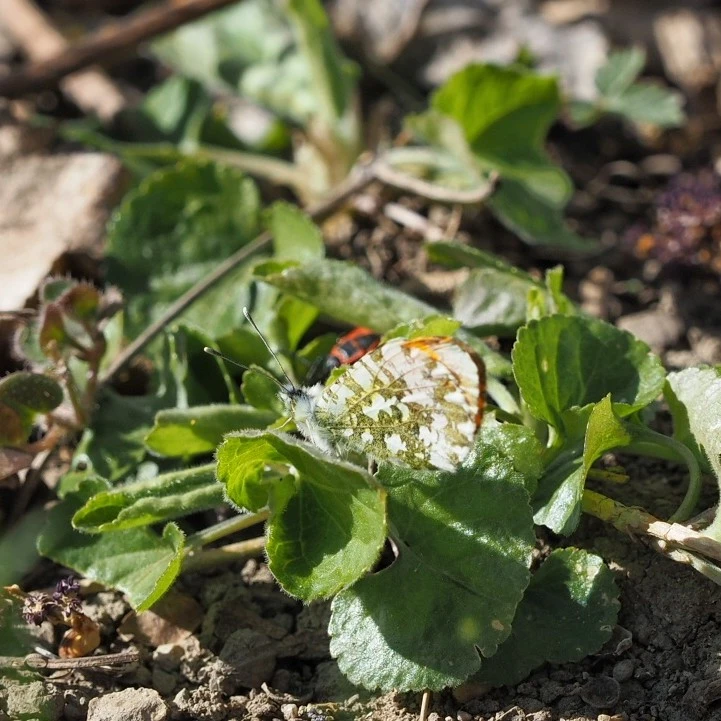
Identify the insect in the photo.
Anthocharis cardamines
